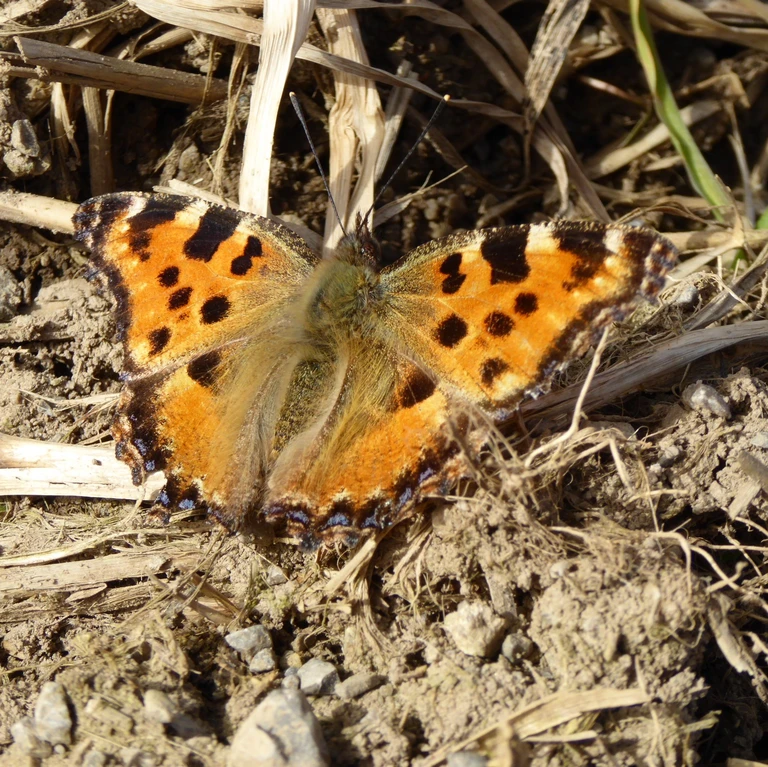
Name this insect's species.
Nymphalis polychloros
